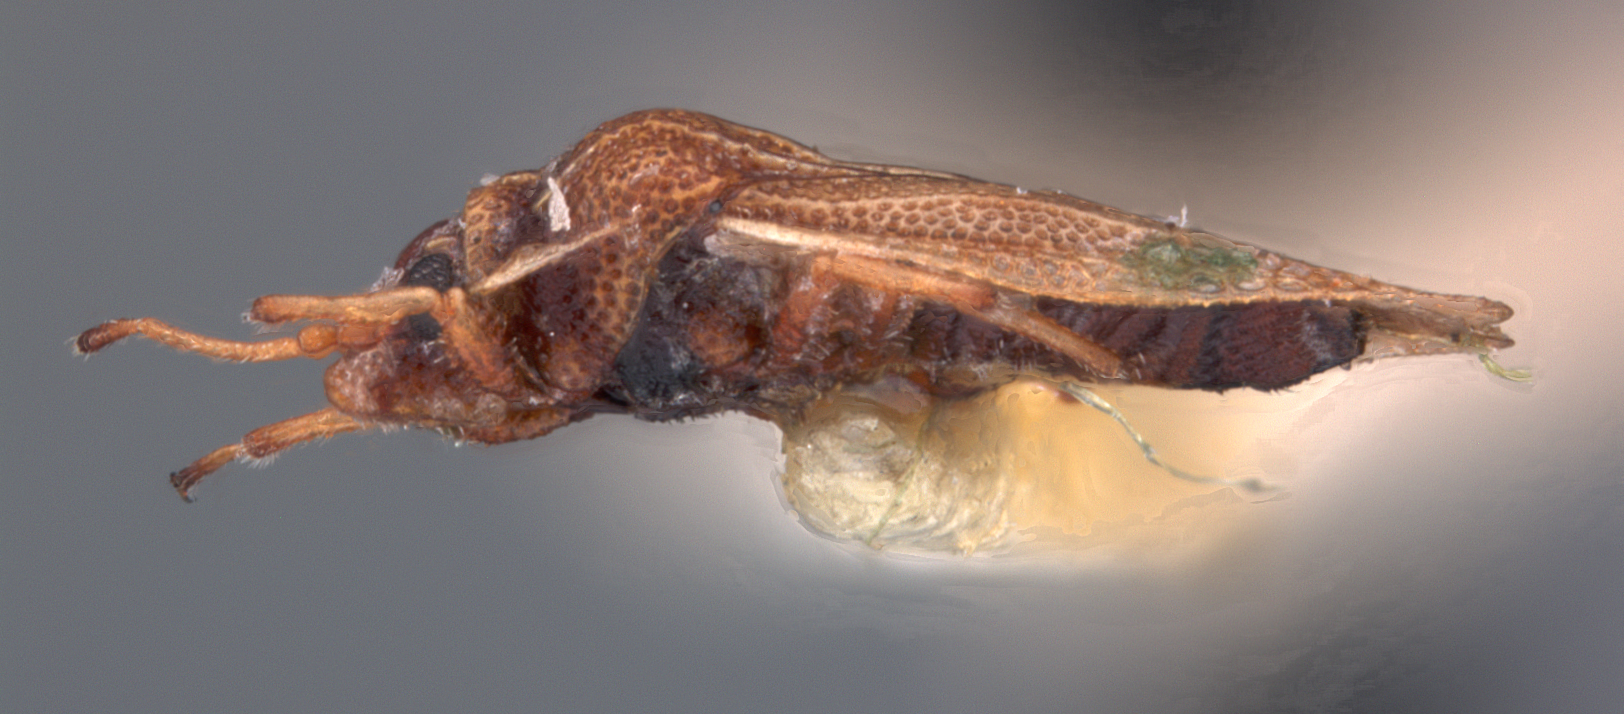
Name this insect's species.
Inonema mussiva
